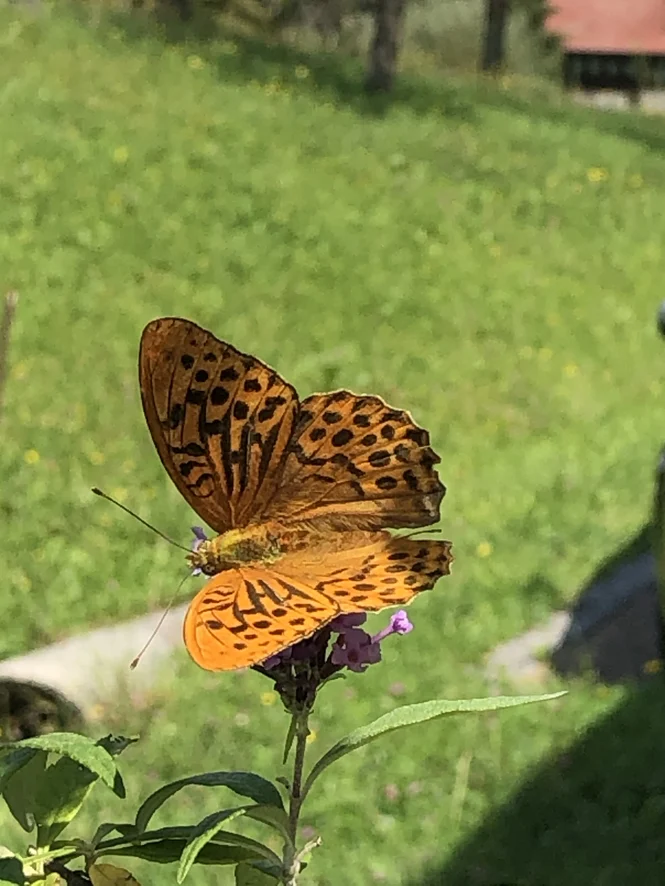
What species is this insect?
Argynnis paphia
